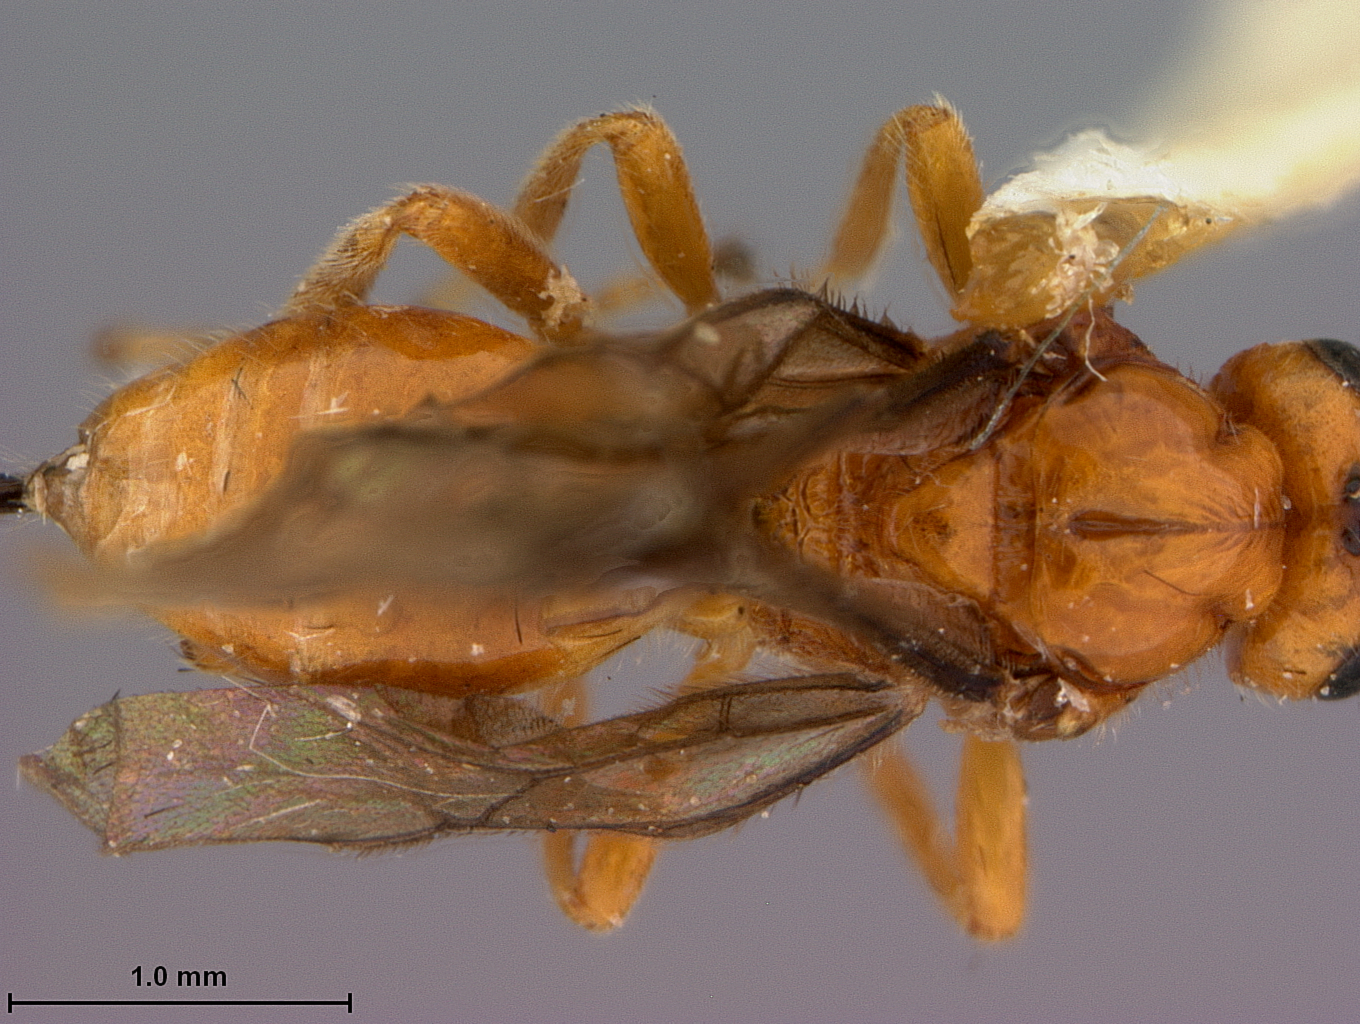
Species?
Opius gahanoides
